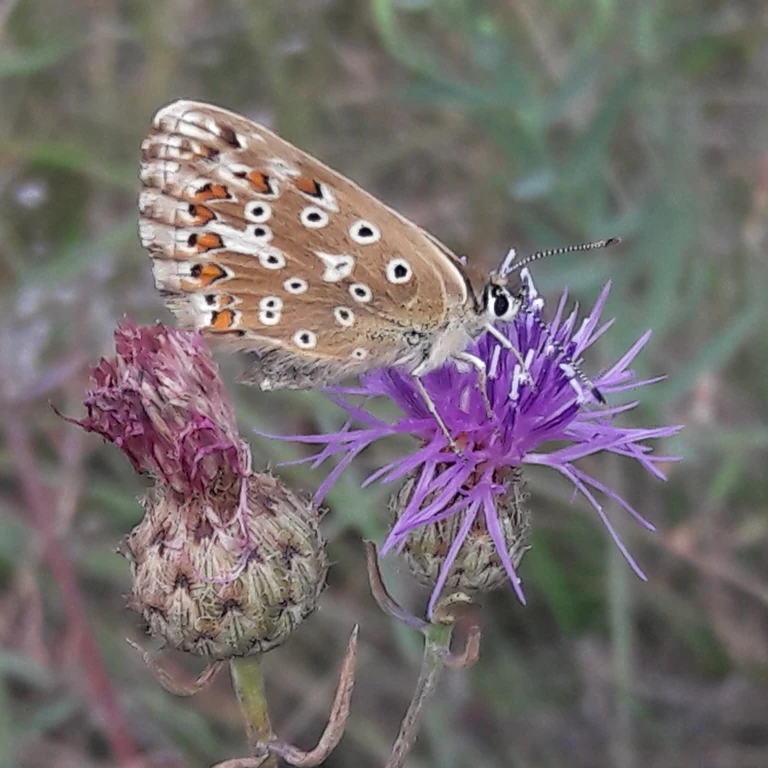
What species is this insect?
Lysandra coridon
